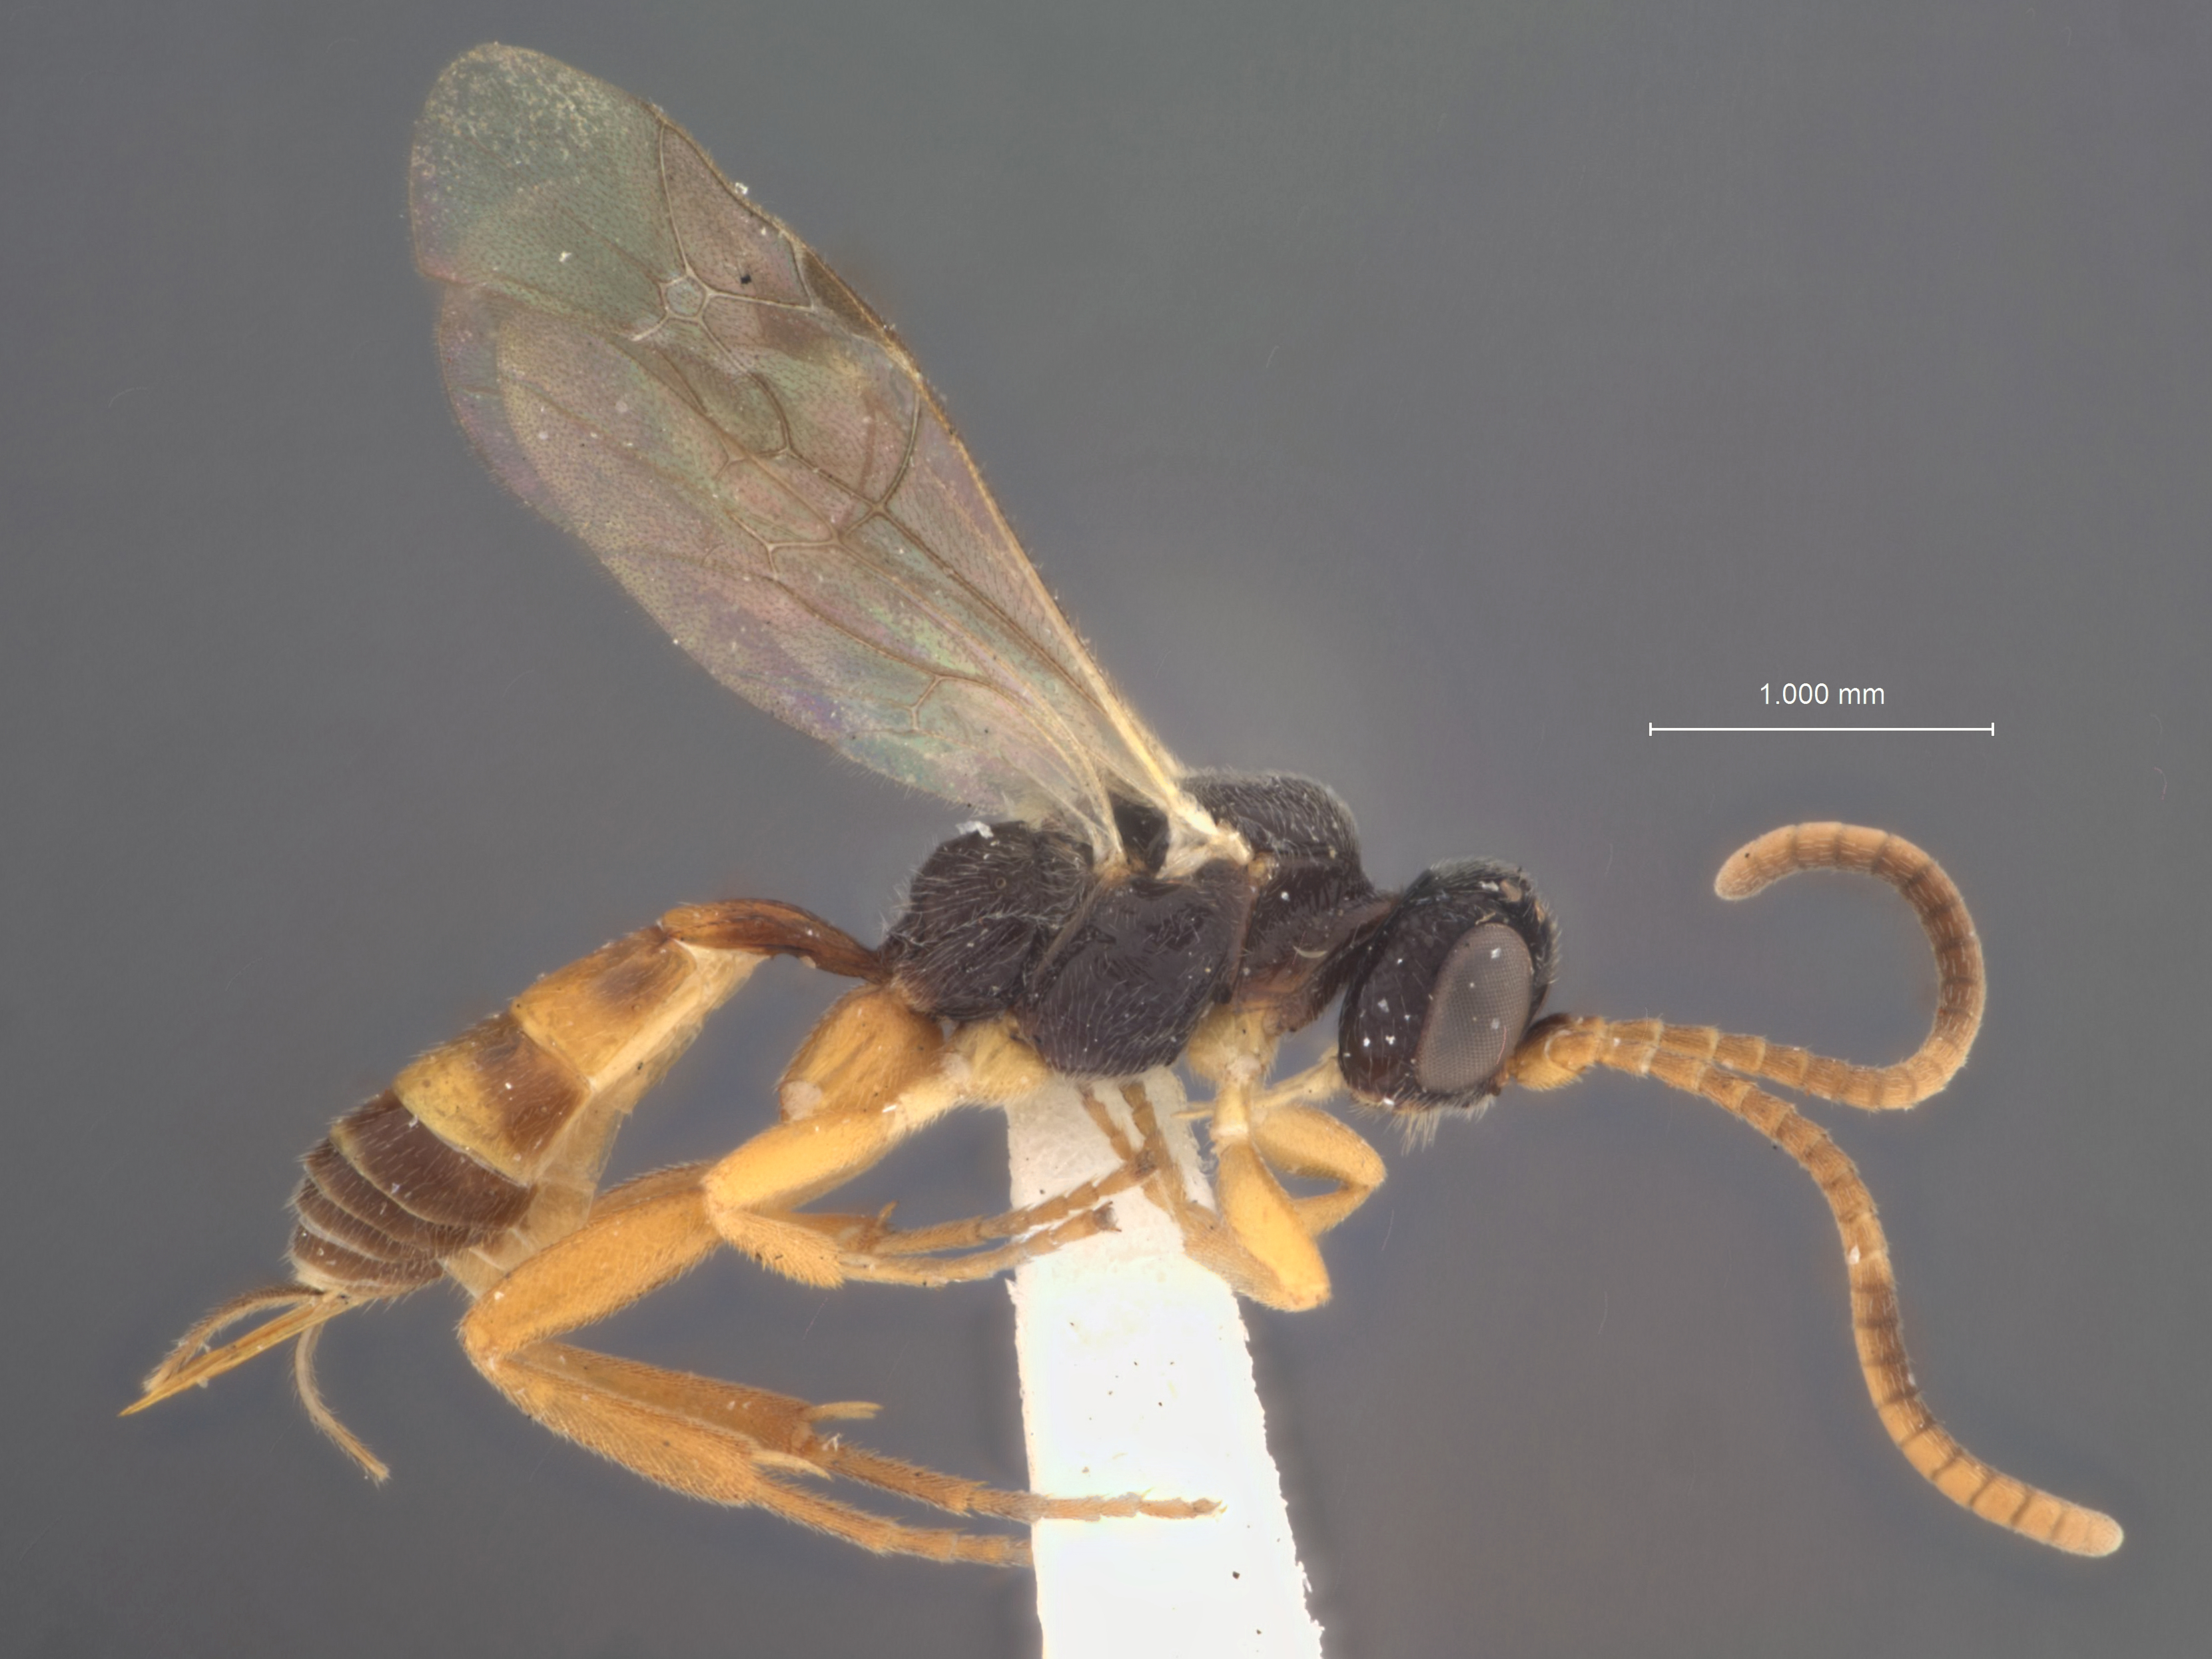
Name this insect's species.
Pezoporus tenthredinarum
